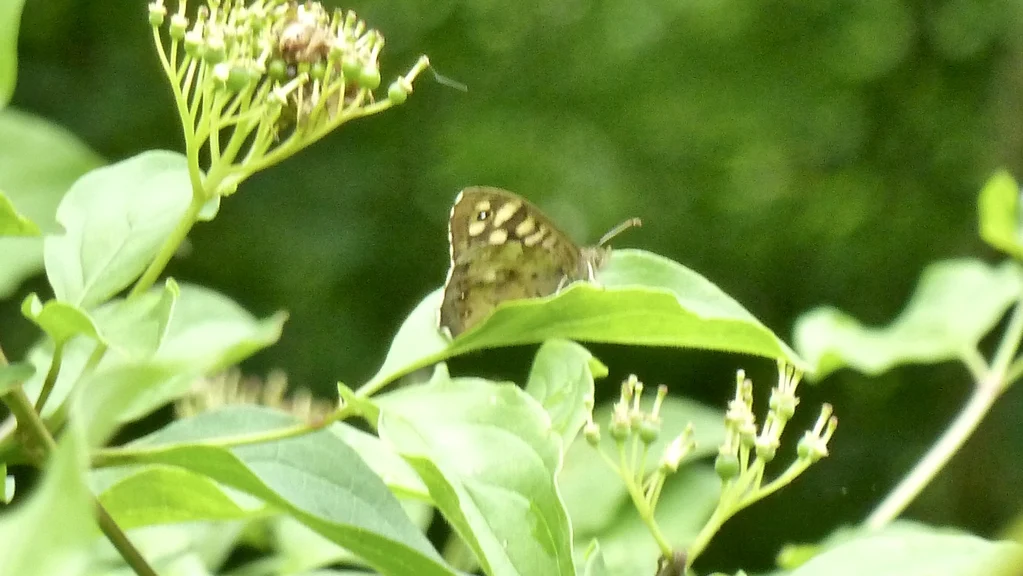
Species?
Pararge aegeria
